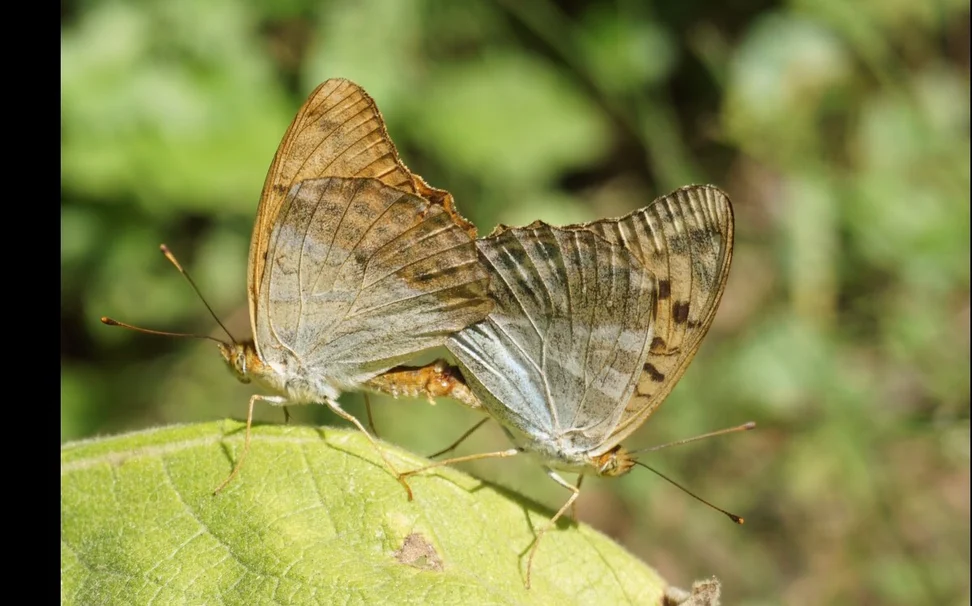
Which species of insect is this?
Argynnis paphia
